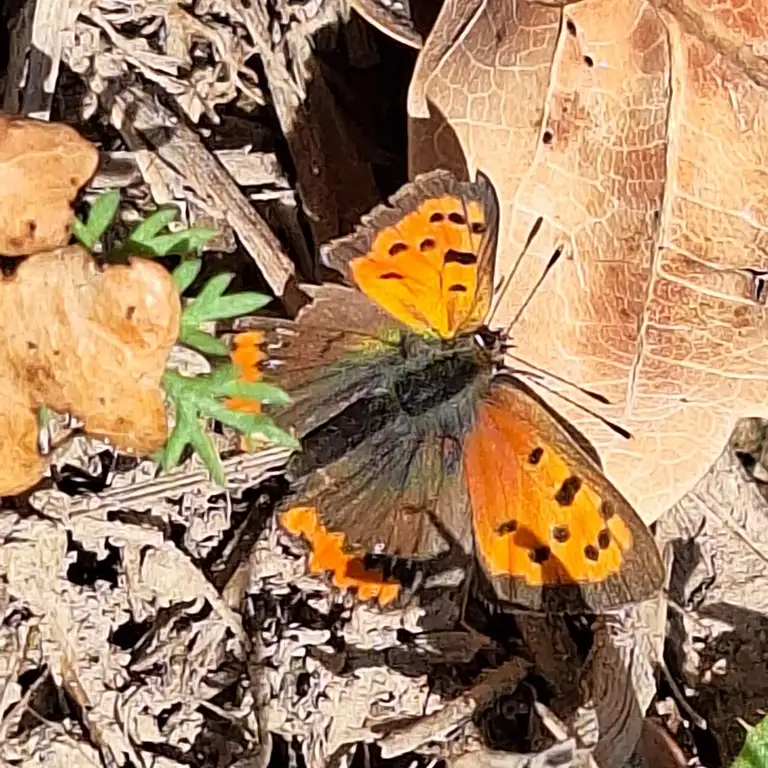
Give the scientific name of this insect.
Lycaena phlaeas
